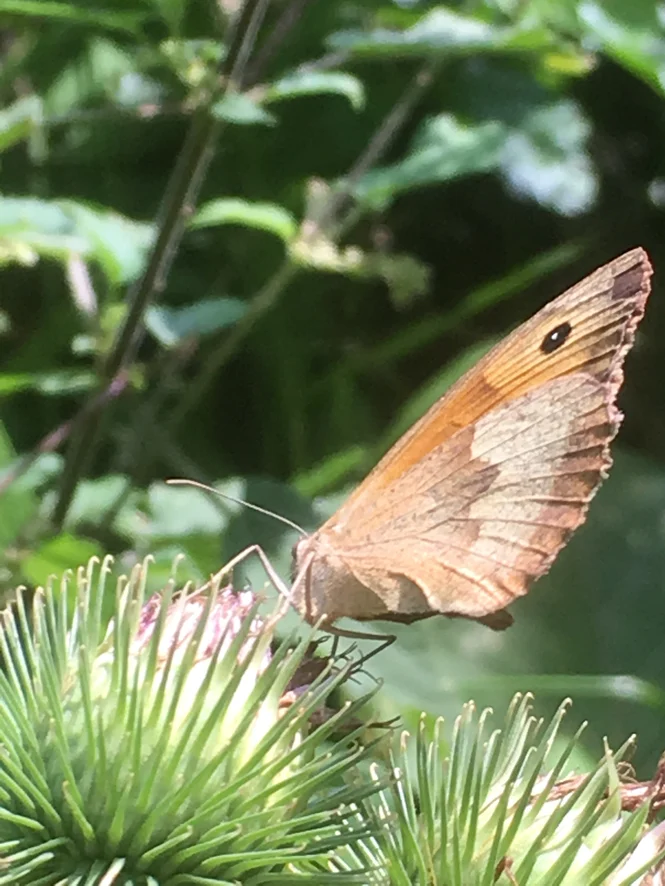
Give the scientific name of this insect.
Maniola jurtina
